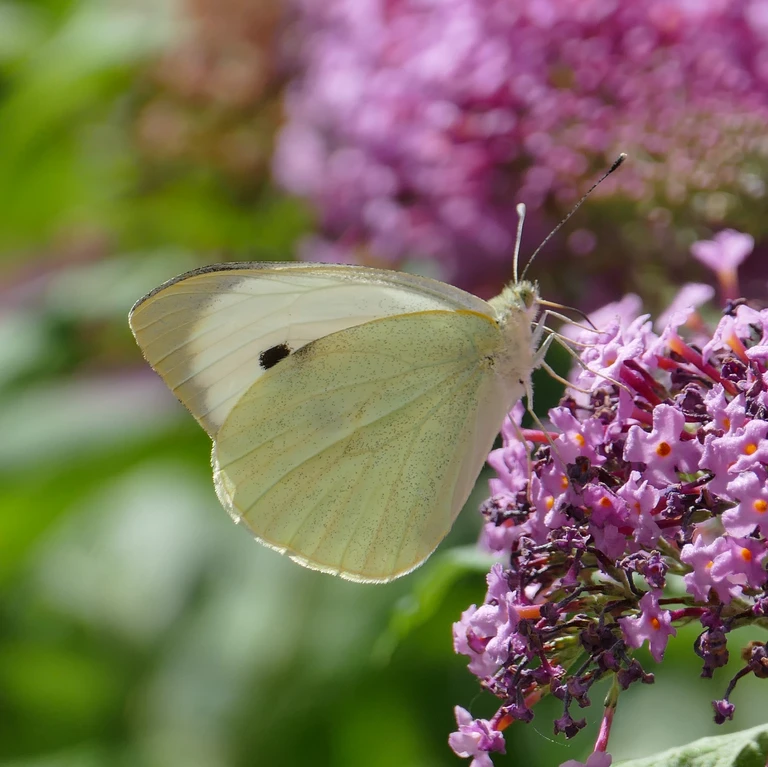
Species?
Pieris brassicae
